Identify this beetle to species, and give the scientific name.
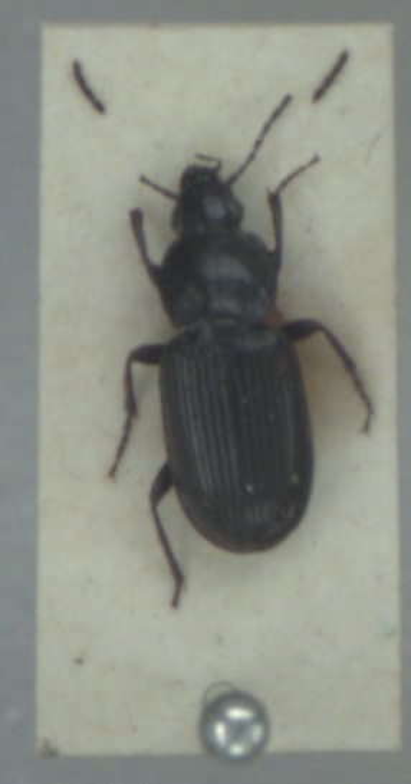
Pterostichus vernalis
